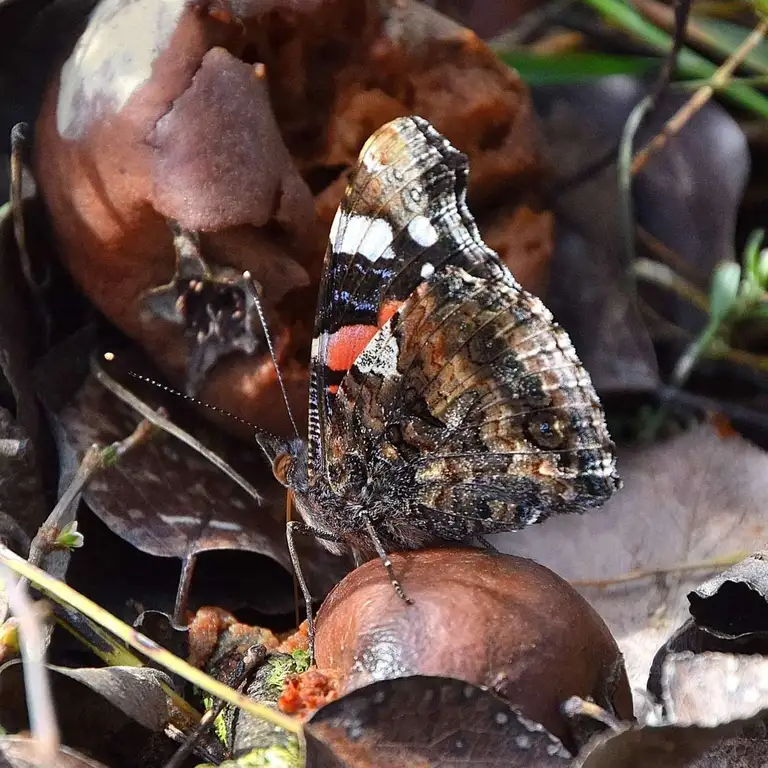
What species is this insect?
Vanessa atalanta
